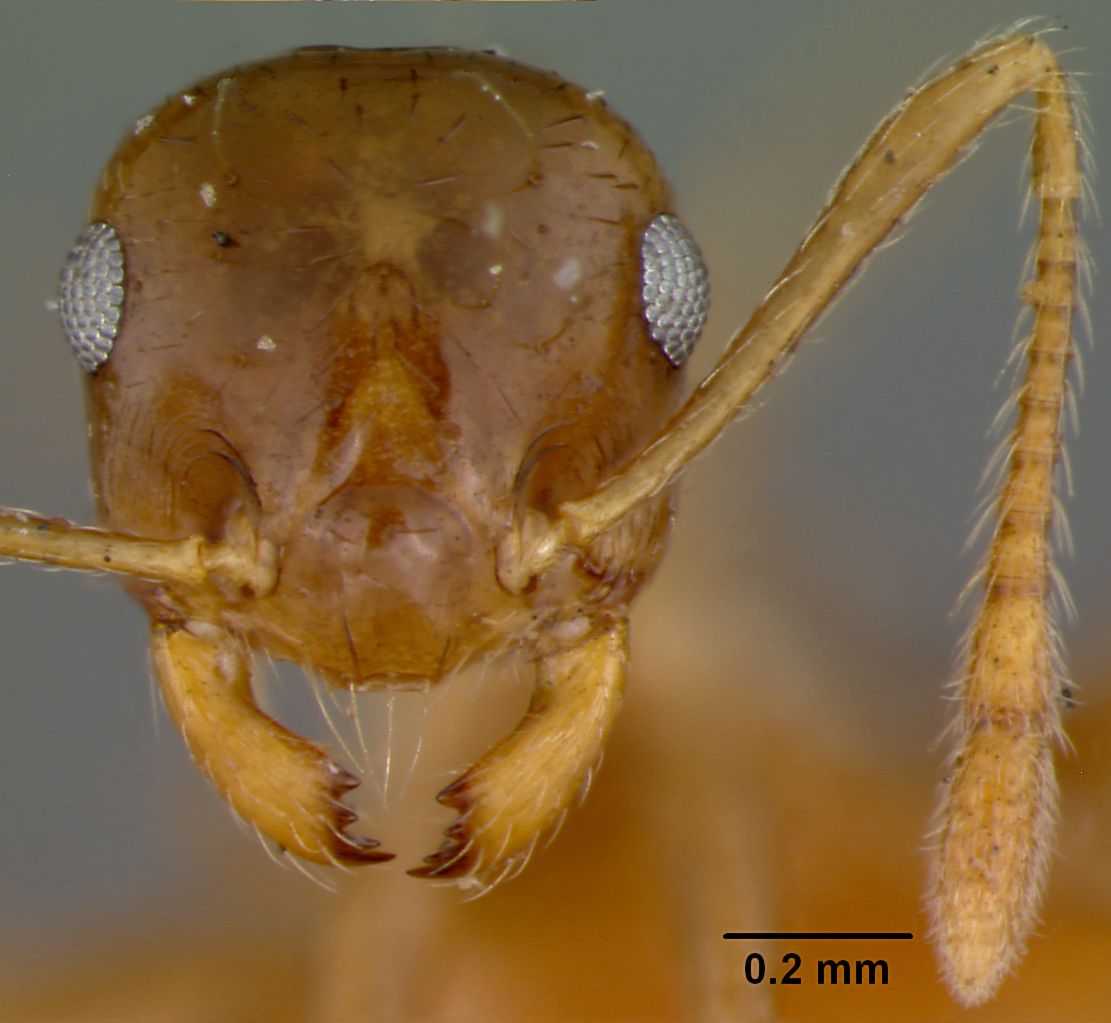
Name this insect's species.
Crematogaster macracantha
